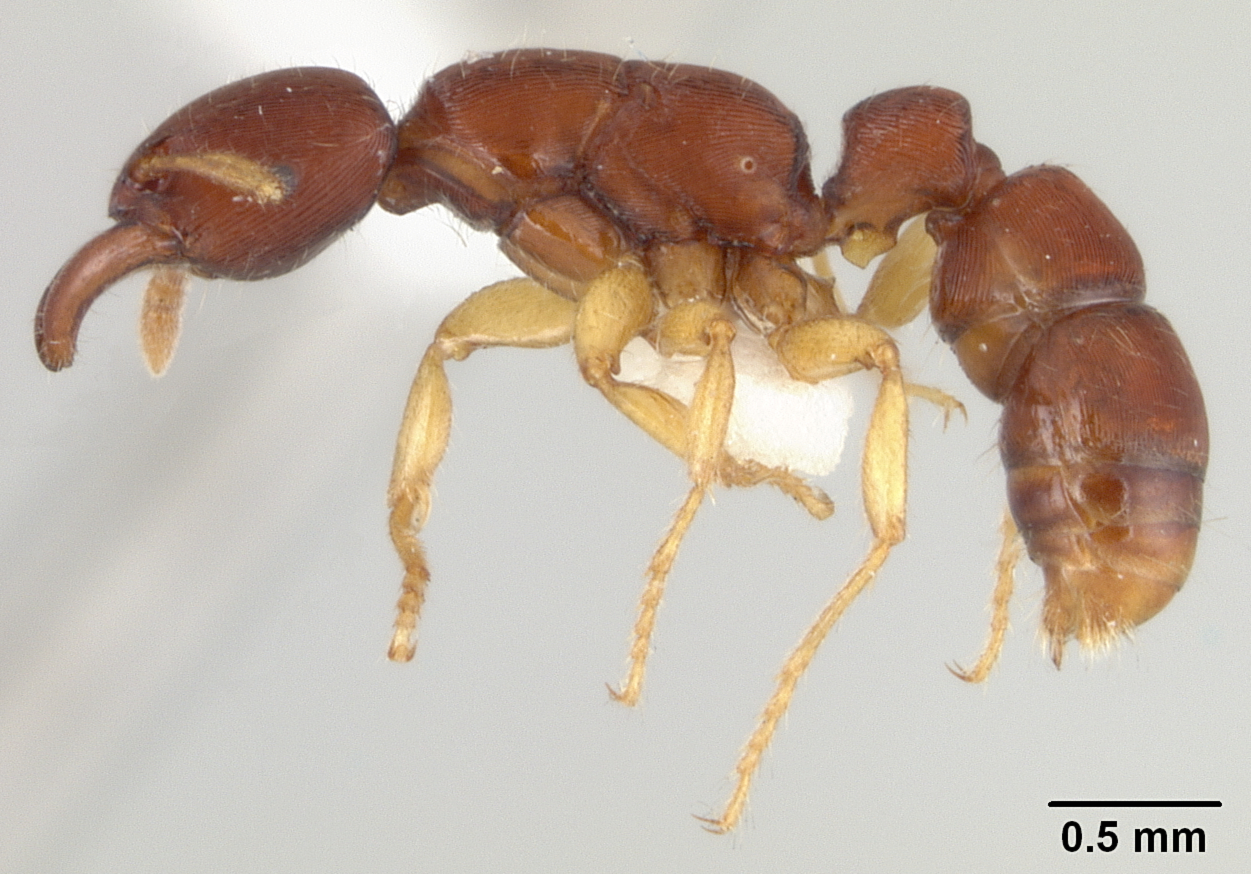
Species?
Gnamptogenys boliviensis
